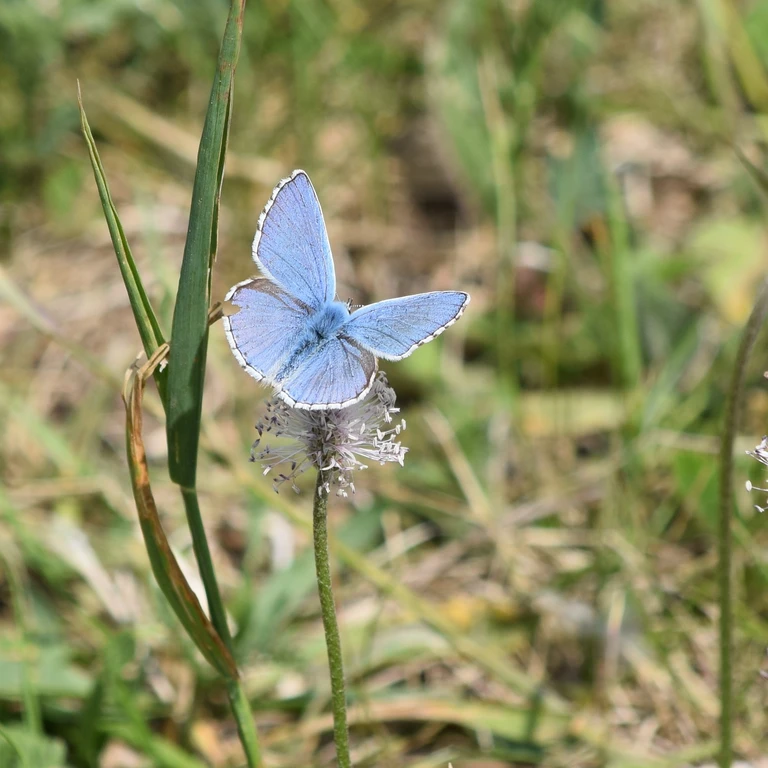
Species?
Lysandra bellargus
